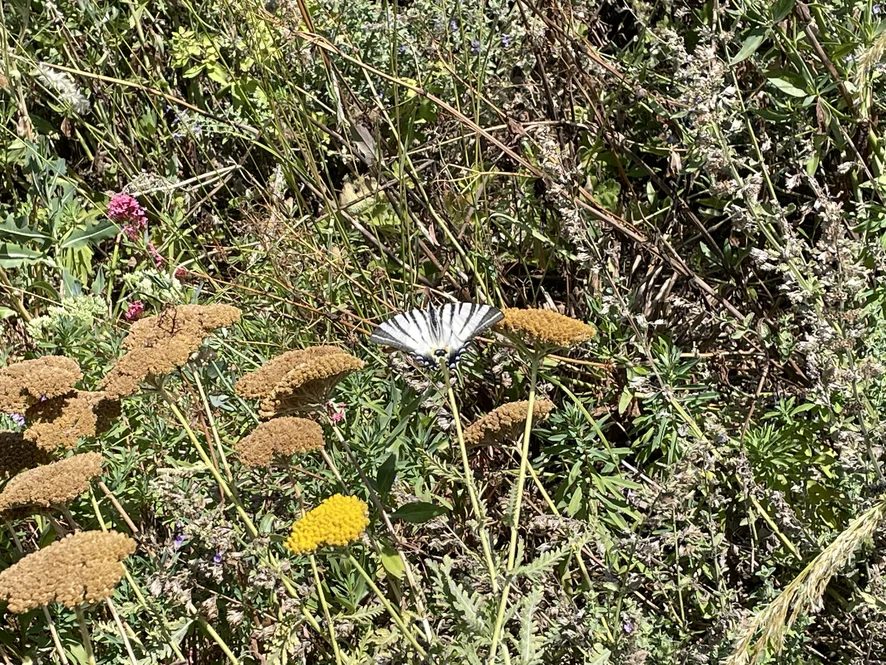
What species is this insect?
Iphiclides podalirius
